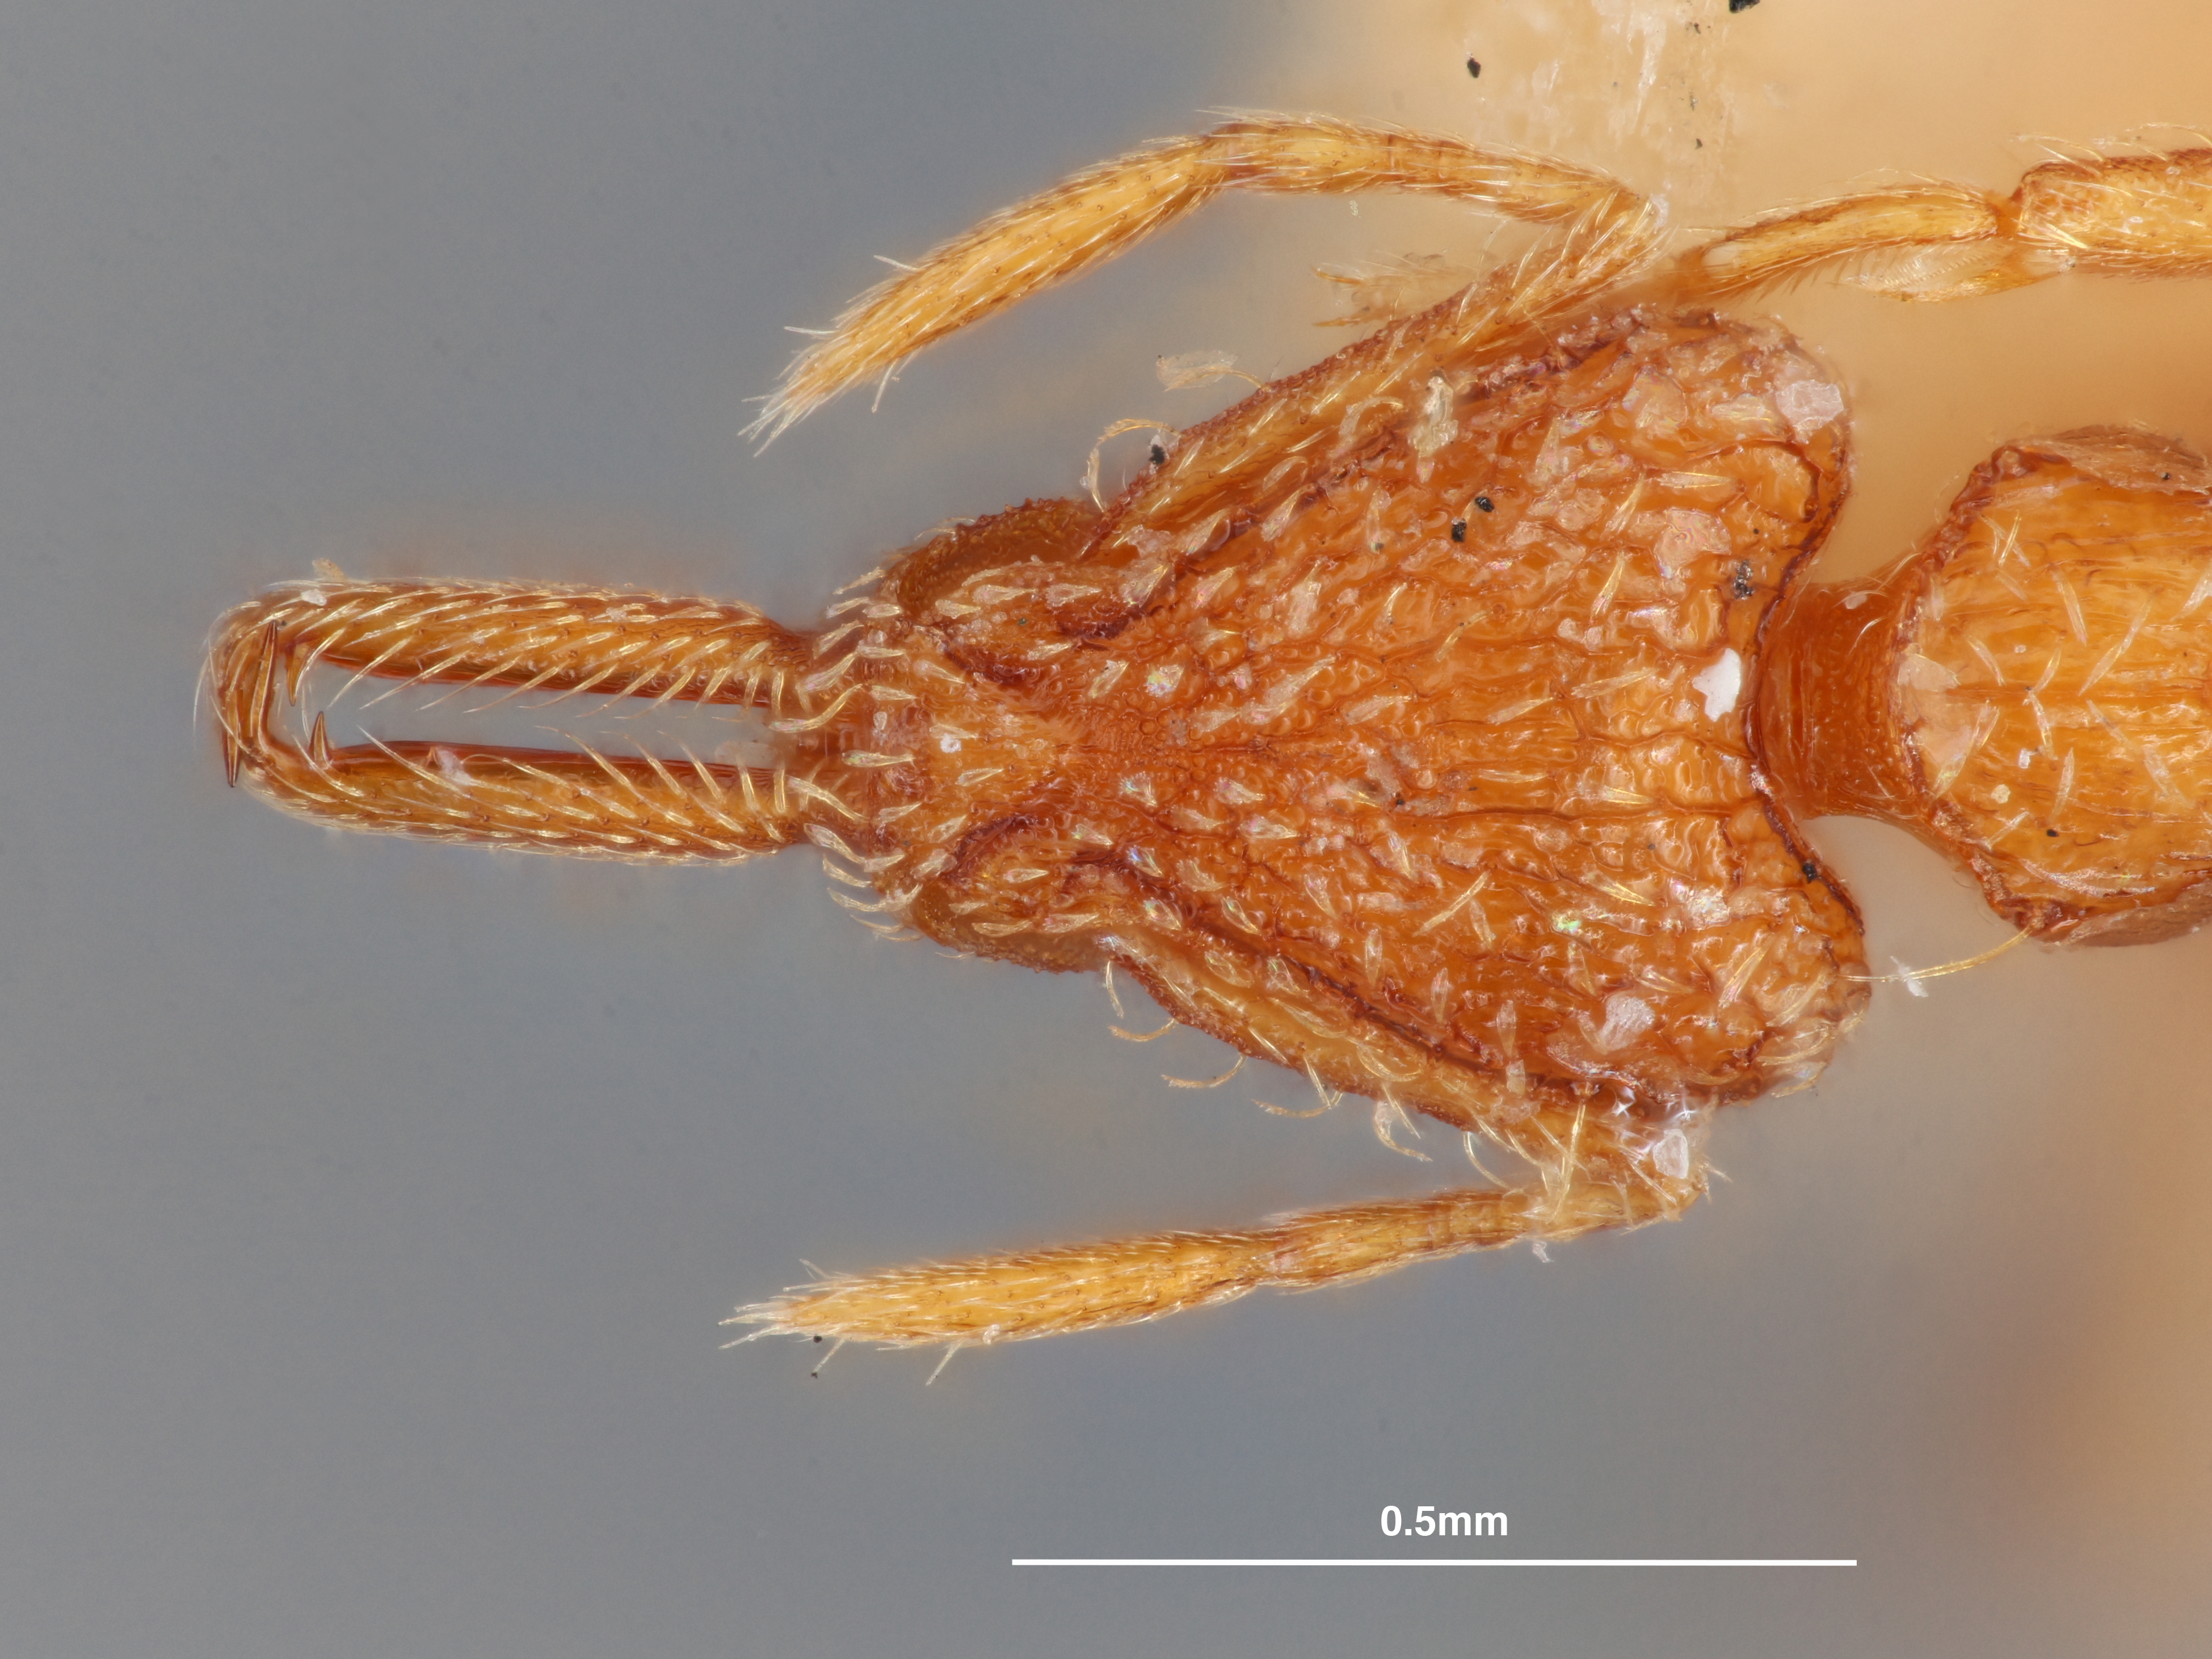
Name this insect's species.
Strumigenys emeryi
